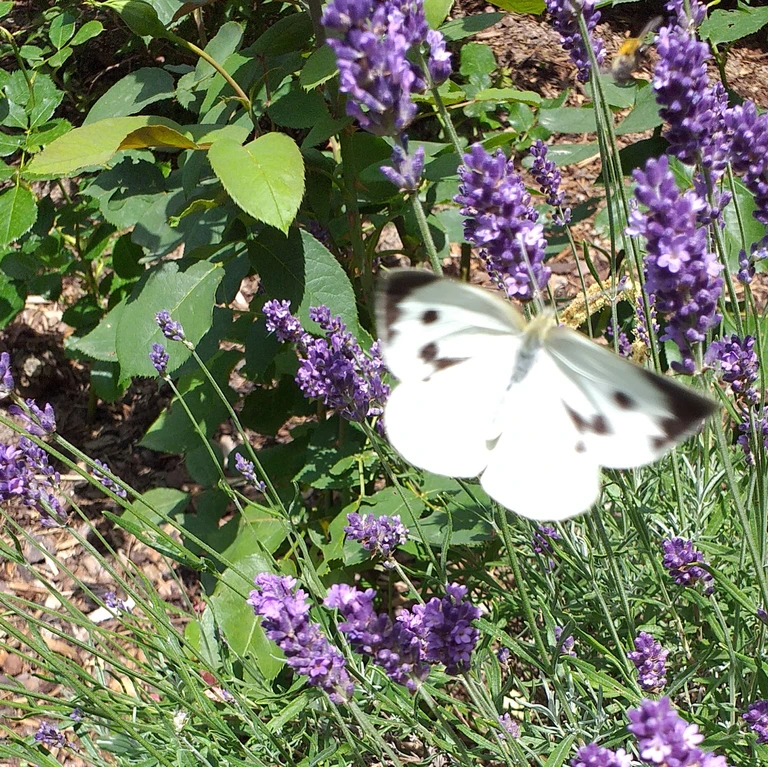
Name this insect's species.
Pieris brassicae
